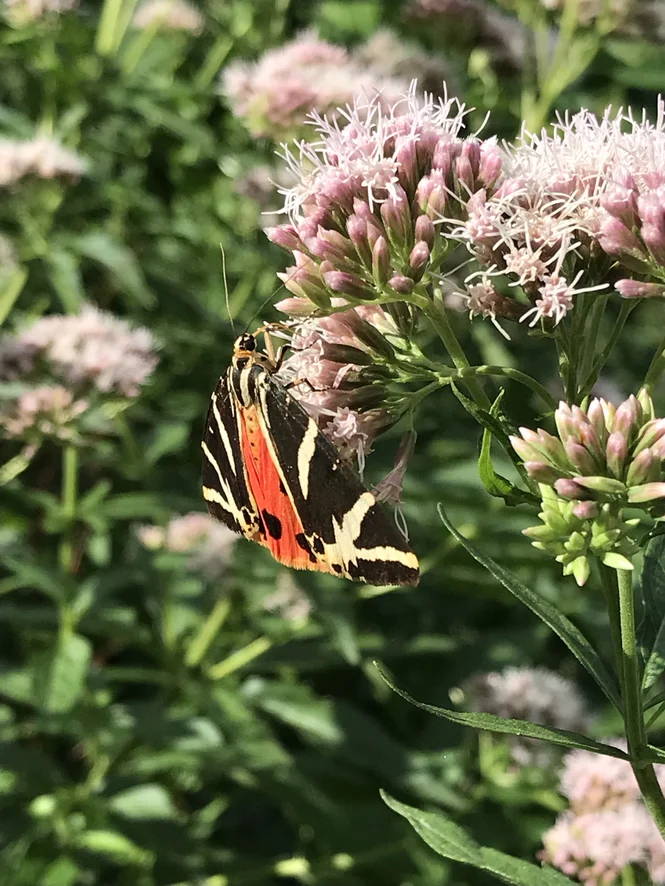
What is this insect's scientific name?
Euplagia quadripunctaria
